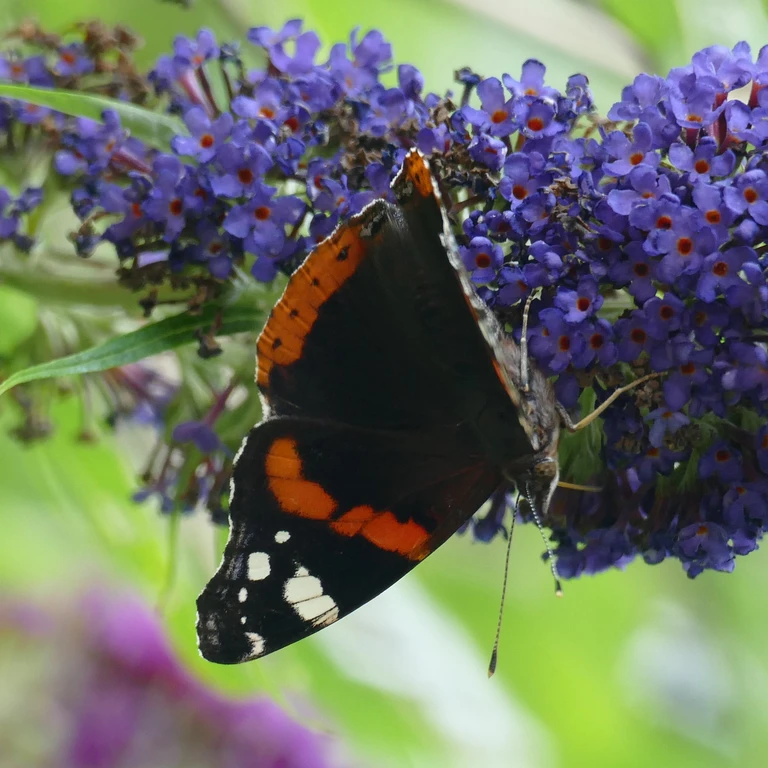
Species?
Vanessa atalanta
